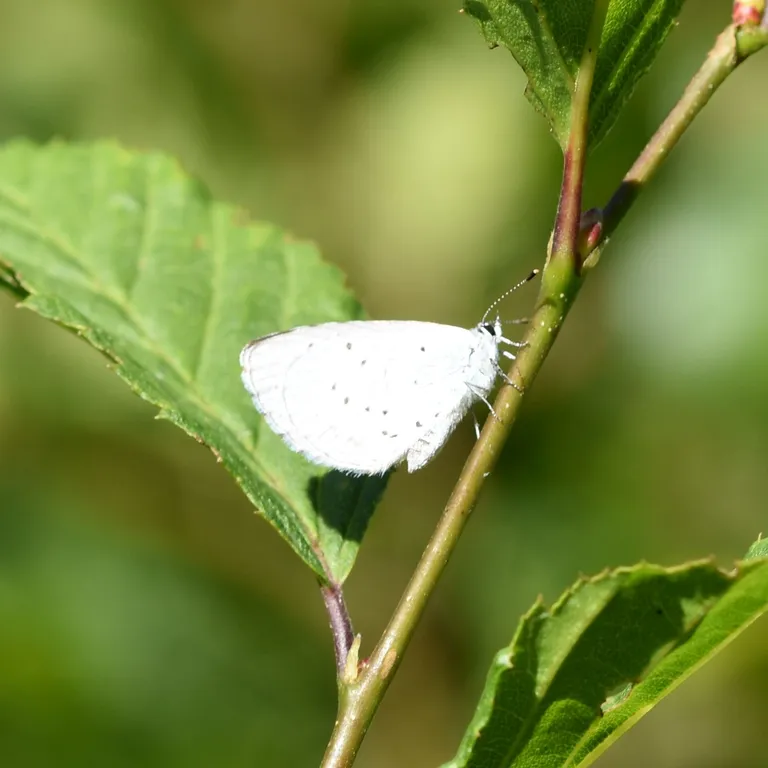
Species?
Celastrina argiolus
